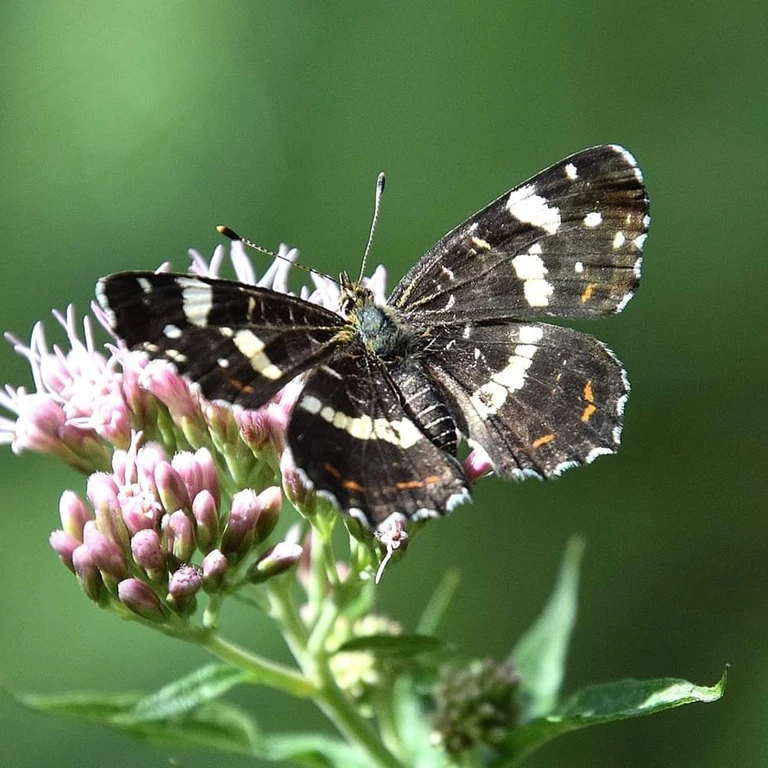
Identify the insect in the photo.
Araschnia levana
